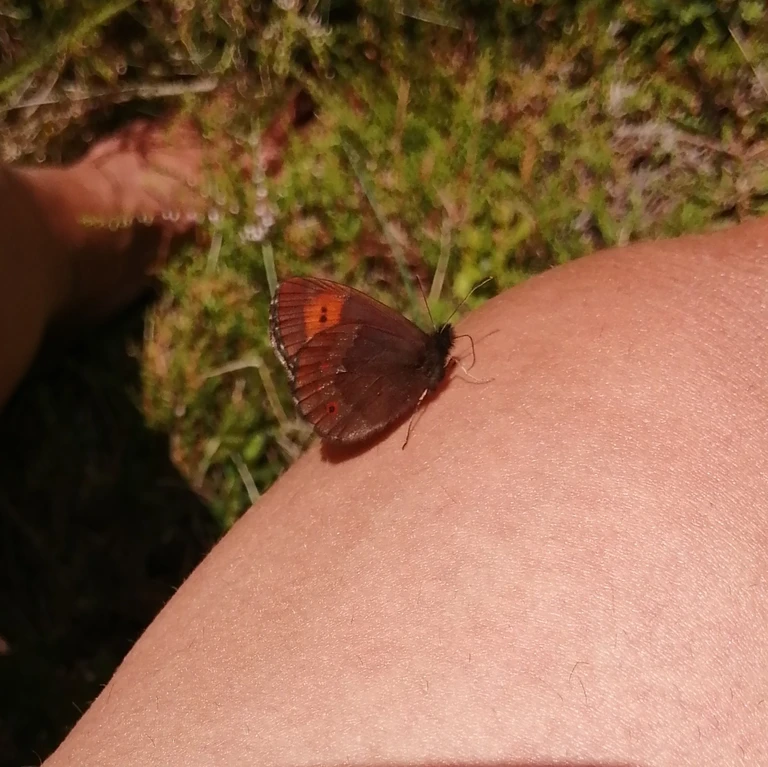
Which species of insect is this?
Erebia euryale
